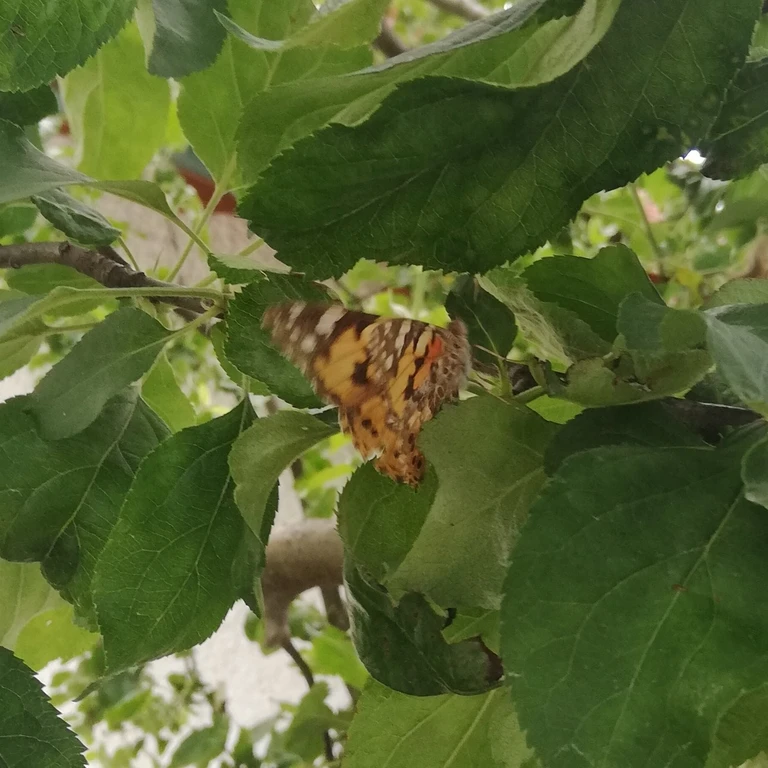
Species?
Vanessa cardui
